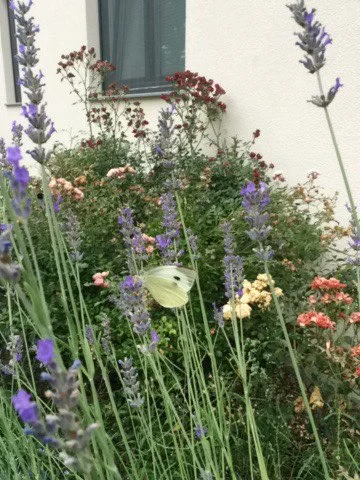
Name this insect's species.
Pieris brassicae
